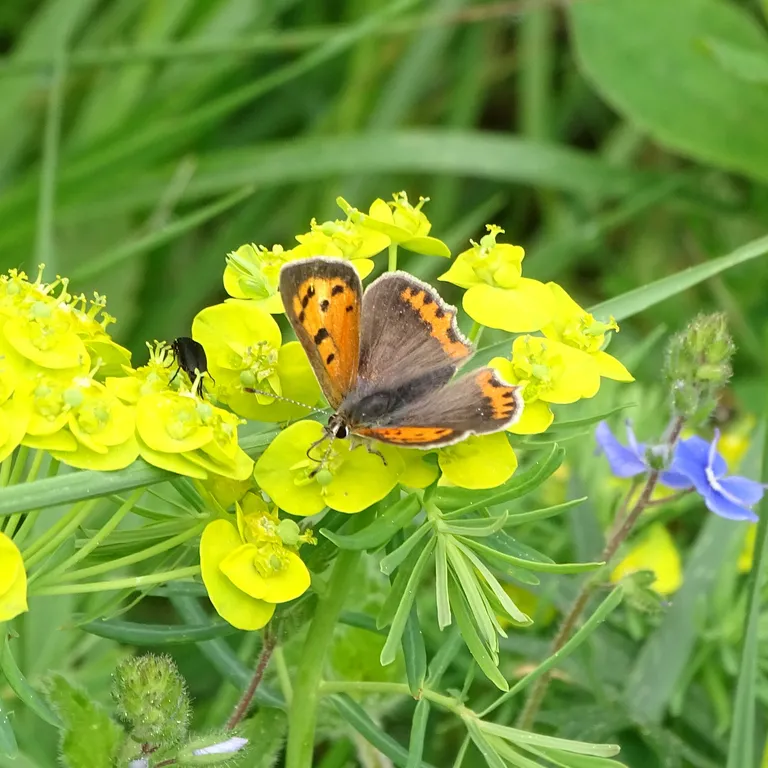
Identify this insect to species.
Lycaena phlaeas
